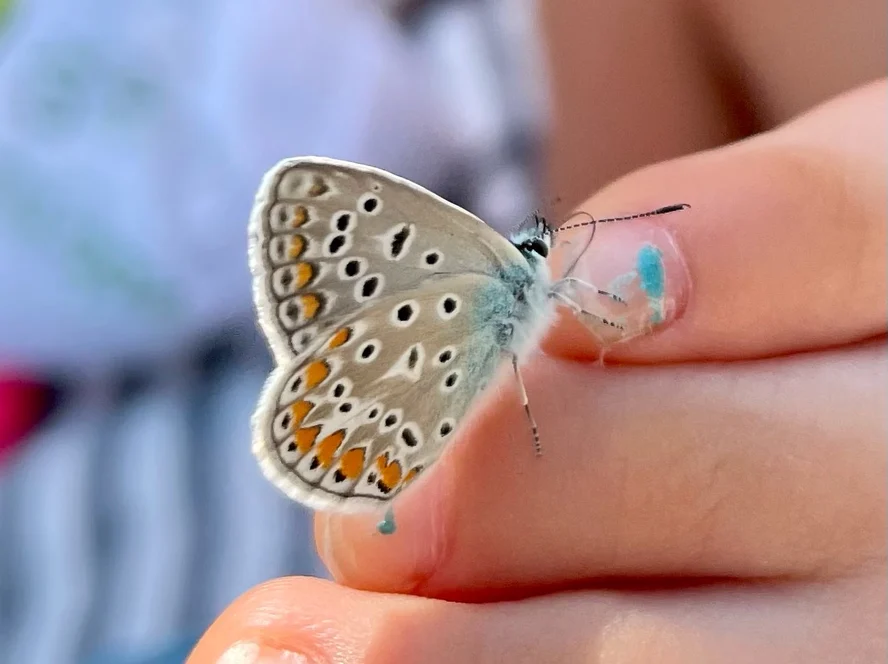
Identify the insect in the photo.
Polyommatus icarus
